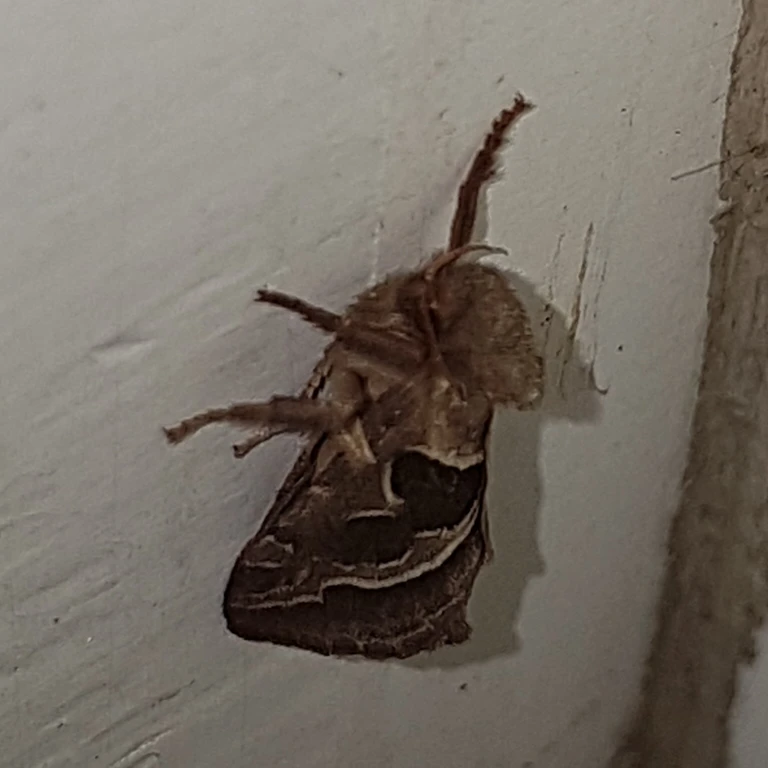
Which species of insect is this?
Triodia sylvina
